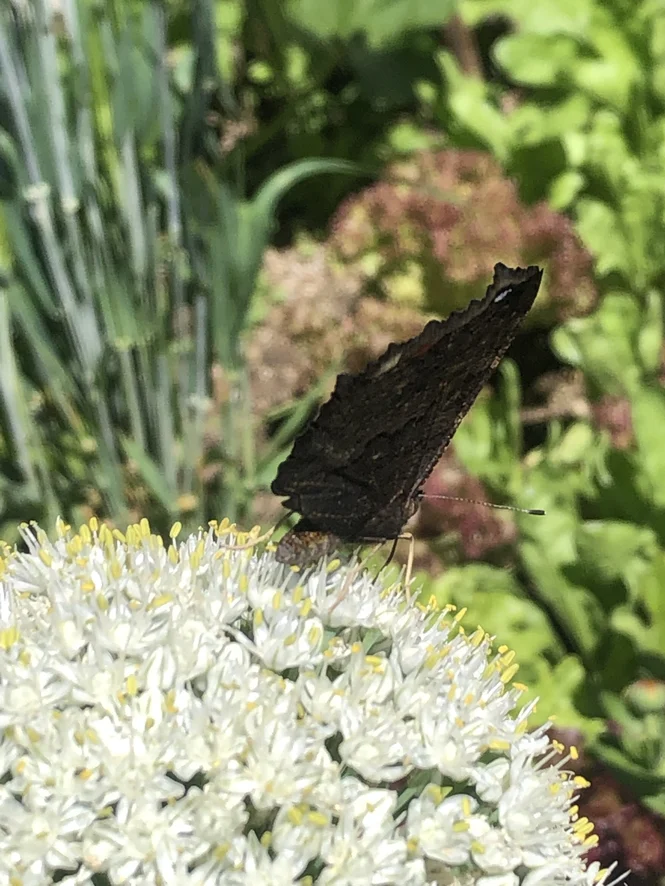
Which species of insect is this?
Aglais io
